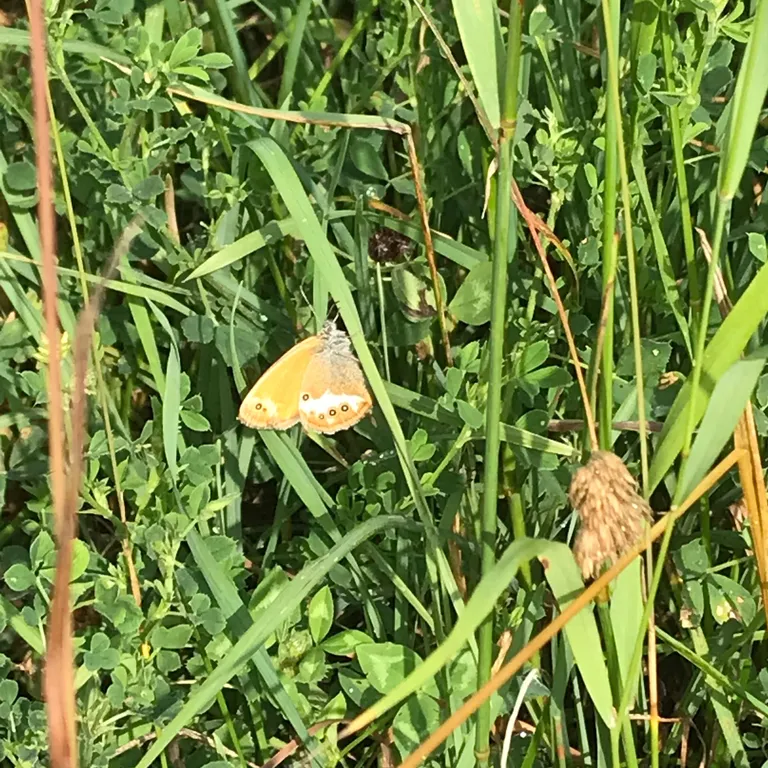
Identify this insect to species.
Coenonympha arcania
